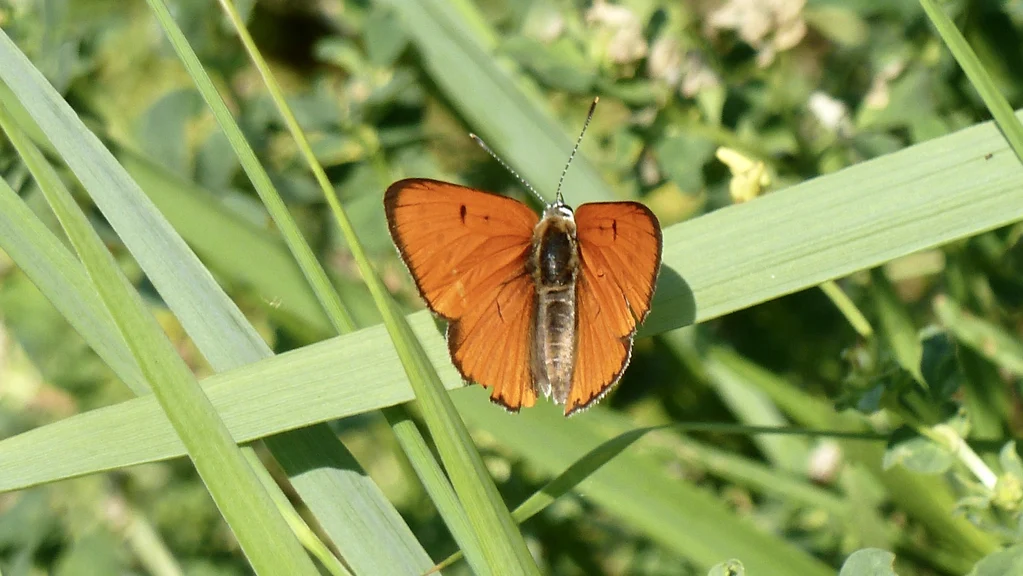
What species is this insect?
Lycaena dispar
